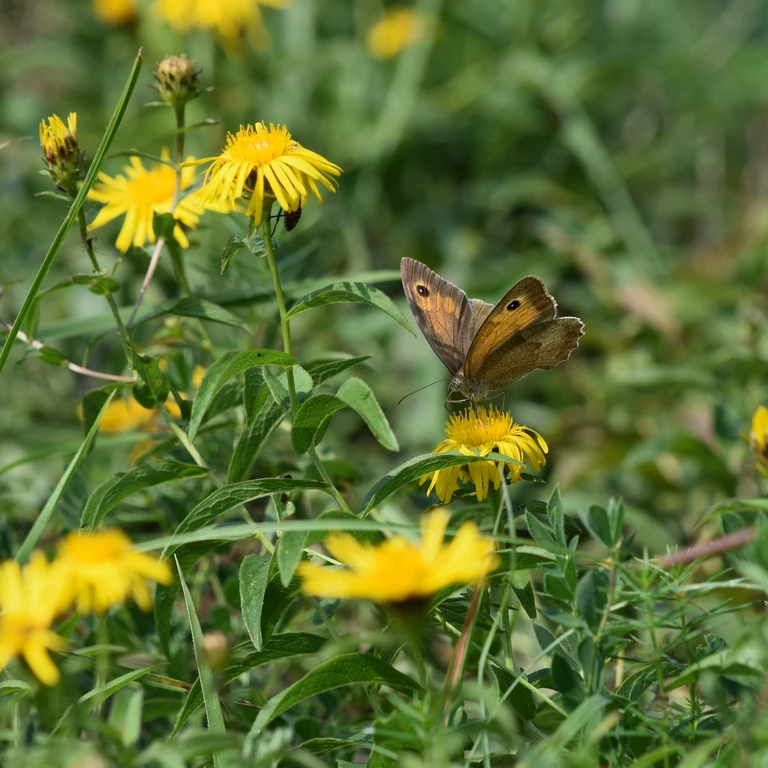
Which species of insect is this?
Maniola jurtina
